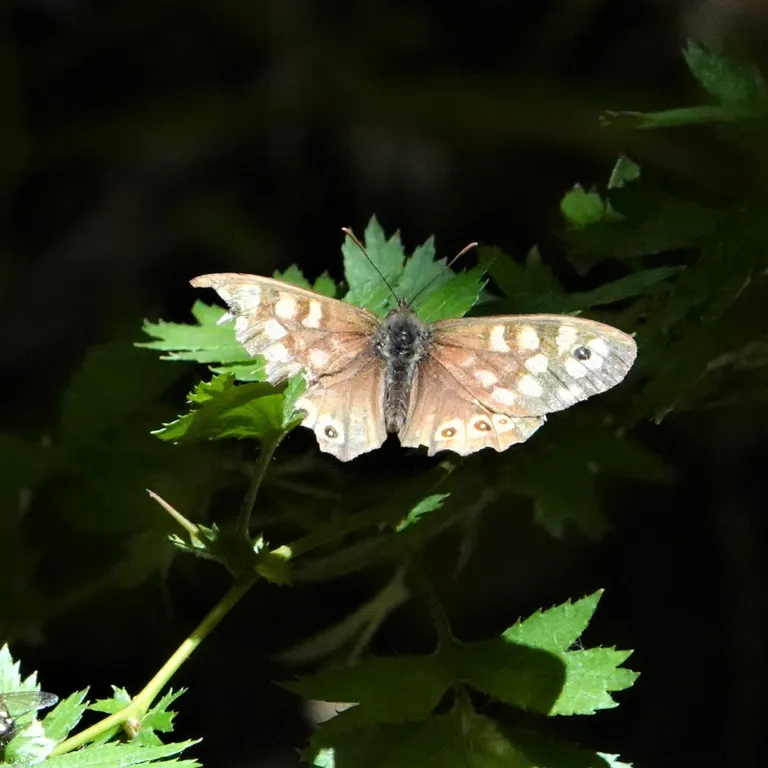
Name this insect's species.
Pararge aegeria
